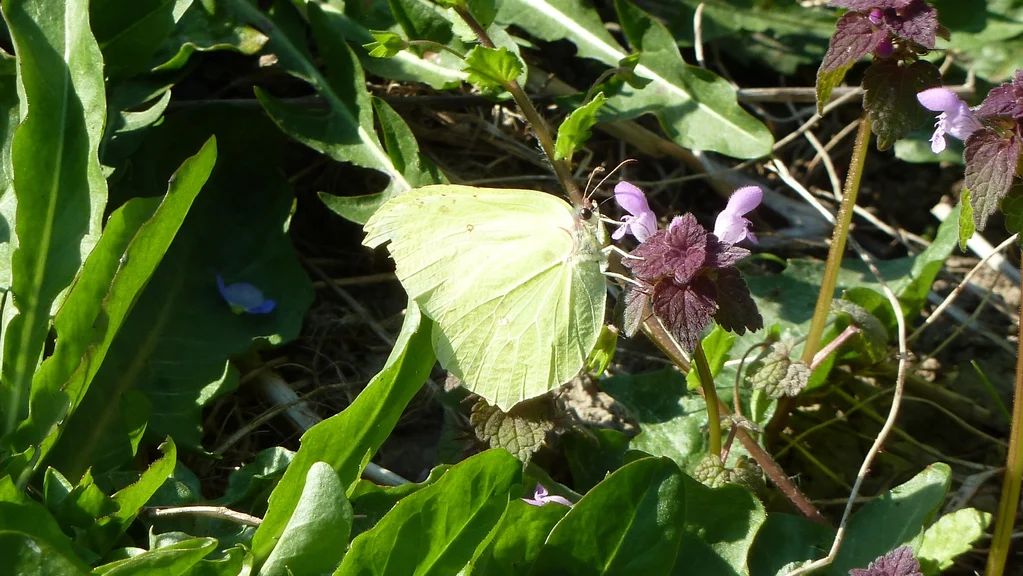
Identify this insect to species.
Gonepteryx rhamni
